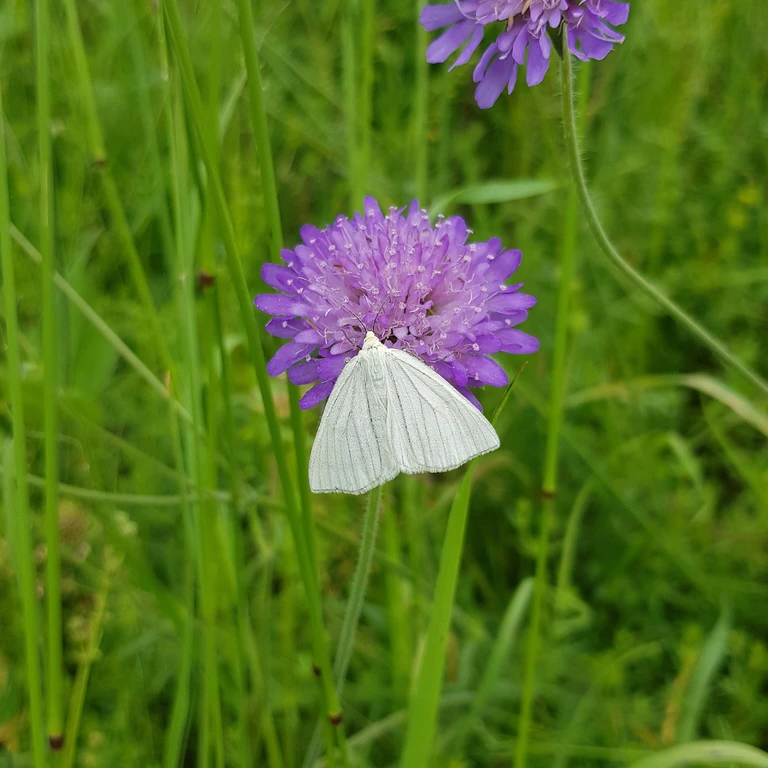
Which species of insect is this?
Siona lineata
